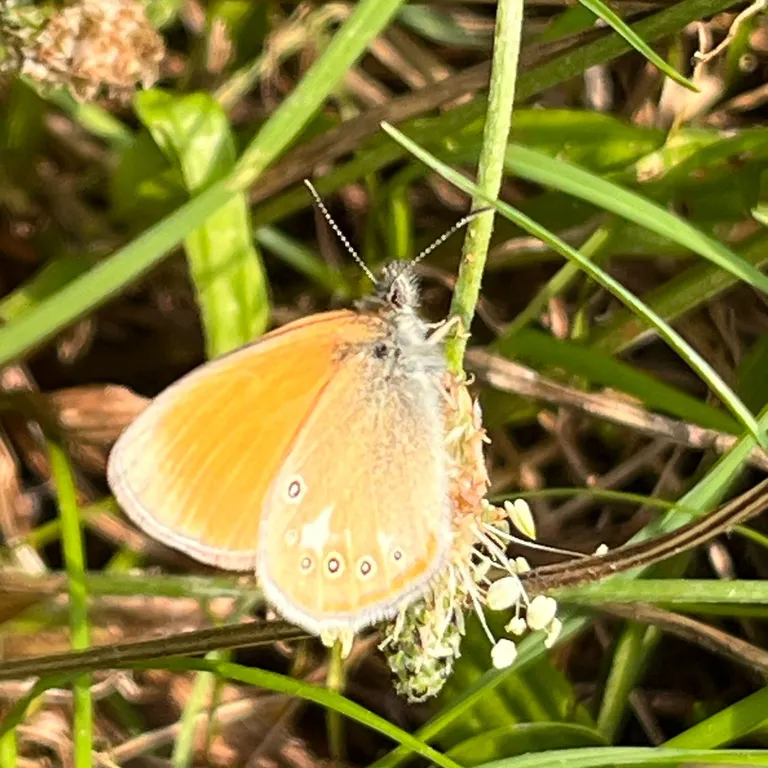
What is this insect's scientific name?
Coenonympha glycerion (also Coenonympha iphis)
